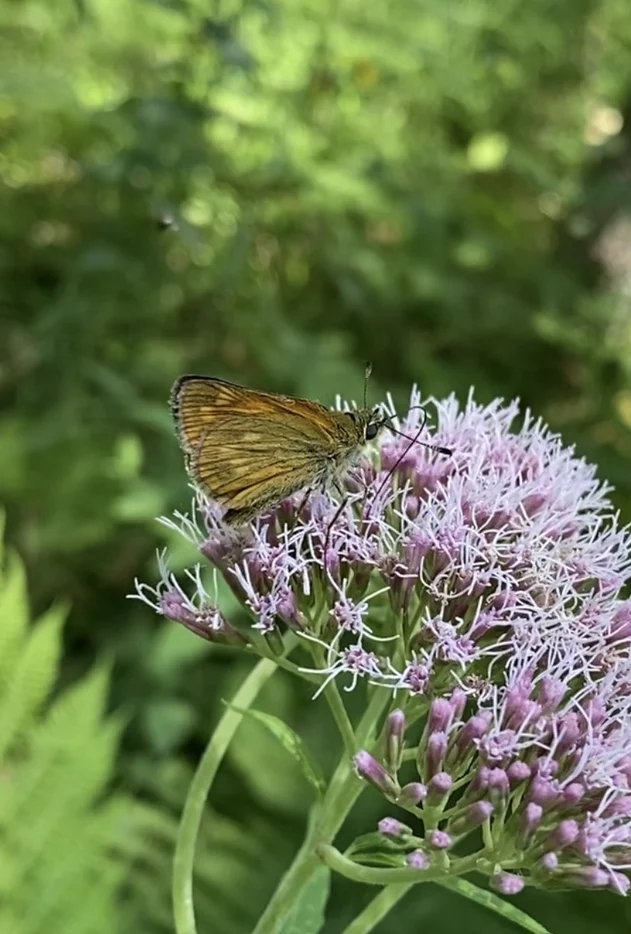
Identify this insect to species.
Ochlodes sylvanus (also Ochlodes venata)
